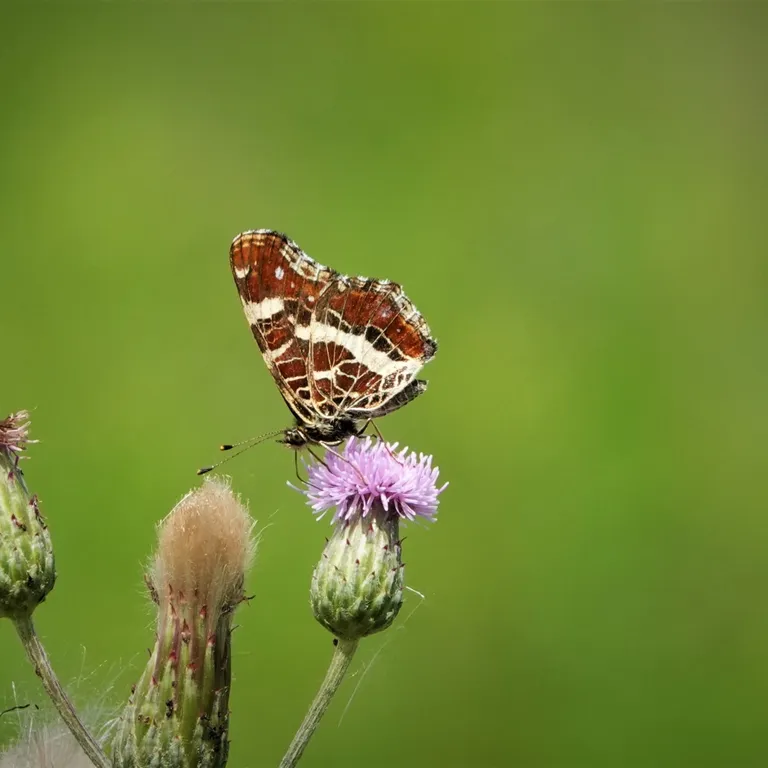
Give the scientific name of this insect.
Araschnia levana
